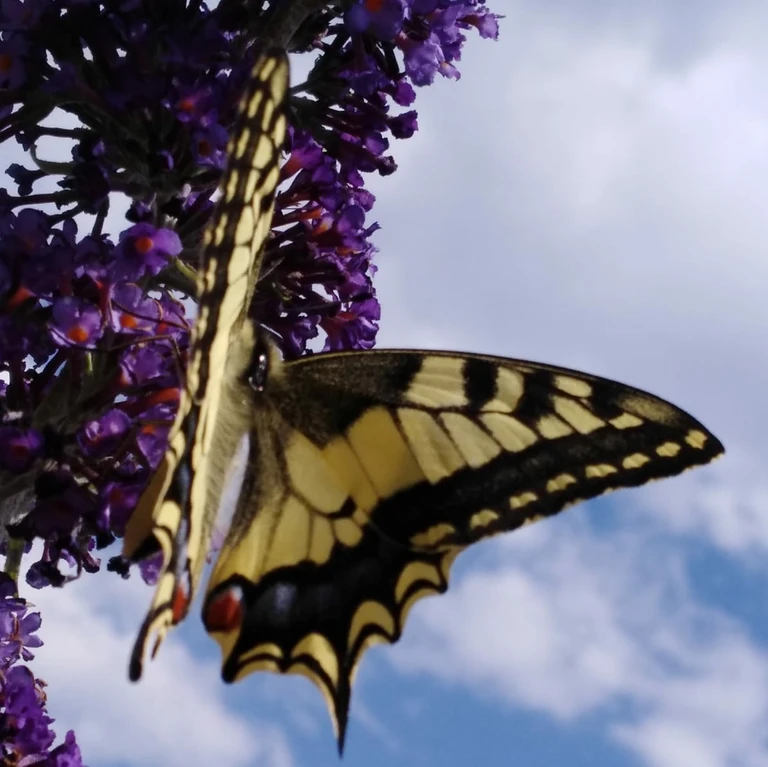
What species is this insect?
Papilio machaon
